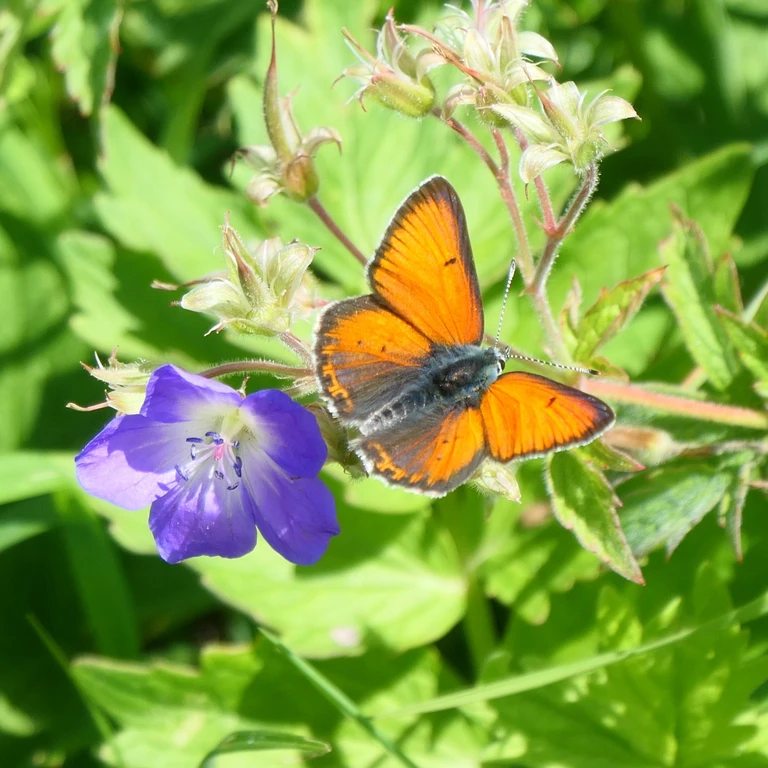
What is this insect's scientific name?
Lycaena hippothoe (also Palaeochrysophanus hippothoe)
